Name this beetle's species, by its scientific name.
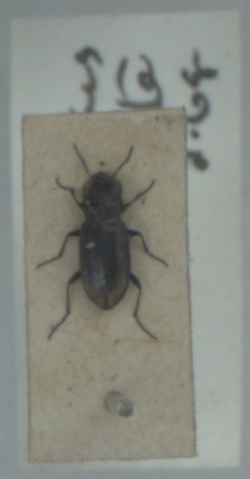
Notiophilus substriatus
